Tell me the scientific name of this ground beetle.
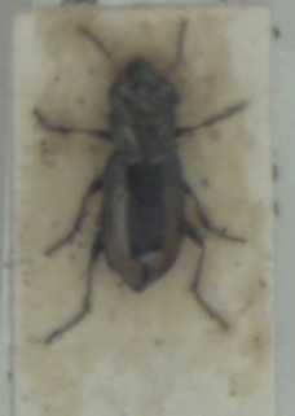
Notiophilus biguttatus
